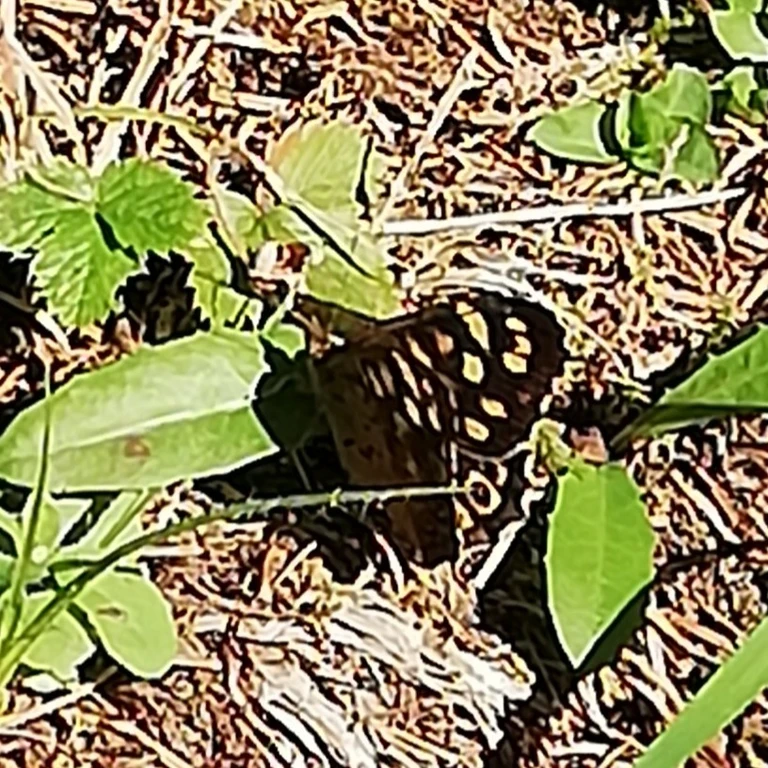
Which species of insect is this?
Pararge aegeria
